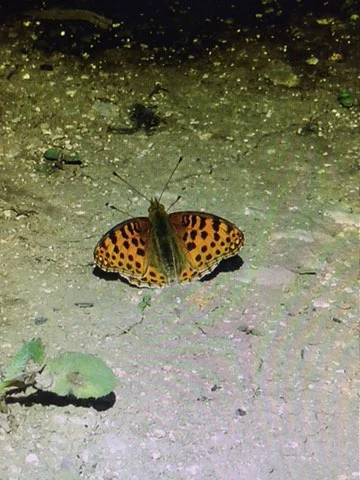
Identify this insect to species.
Issoria lathonia
